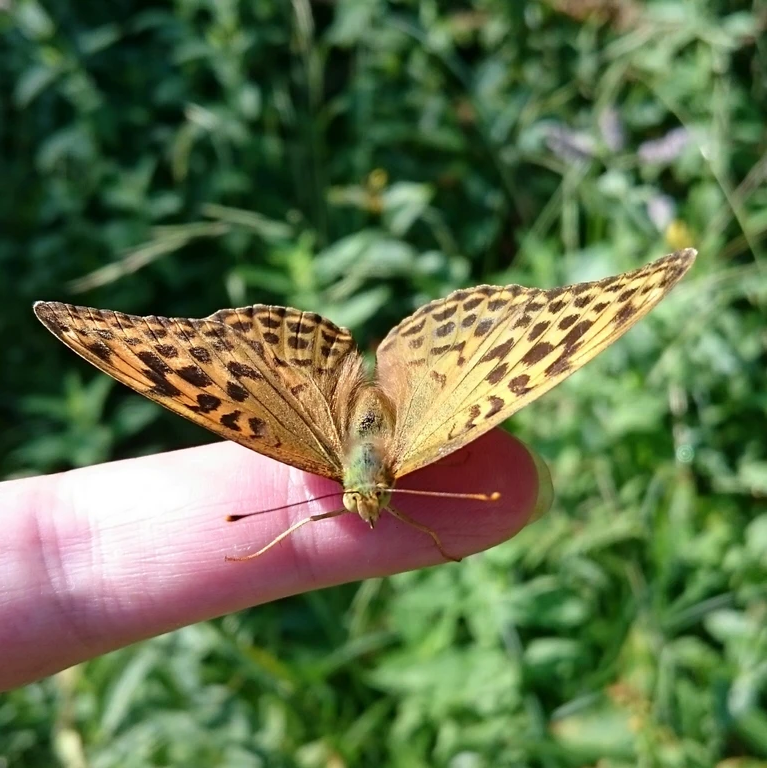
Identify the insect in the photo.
Argynnis paphia
